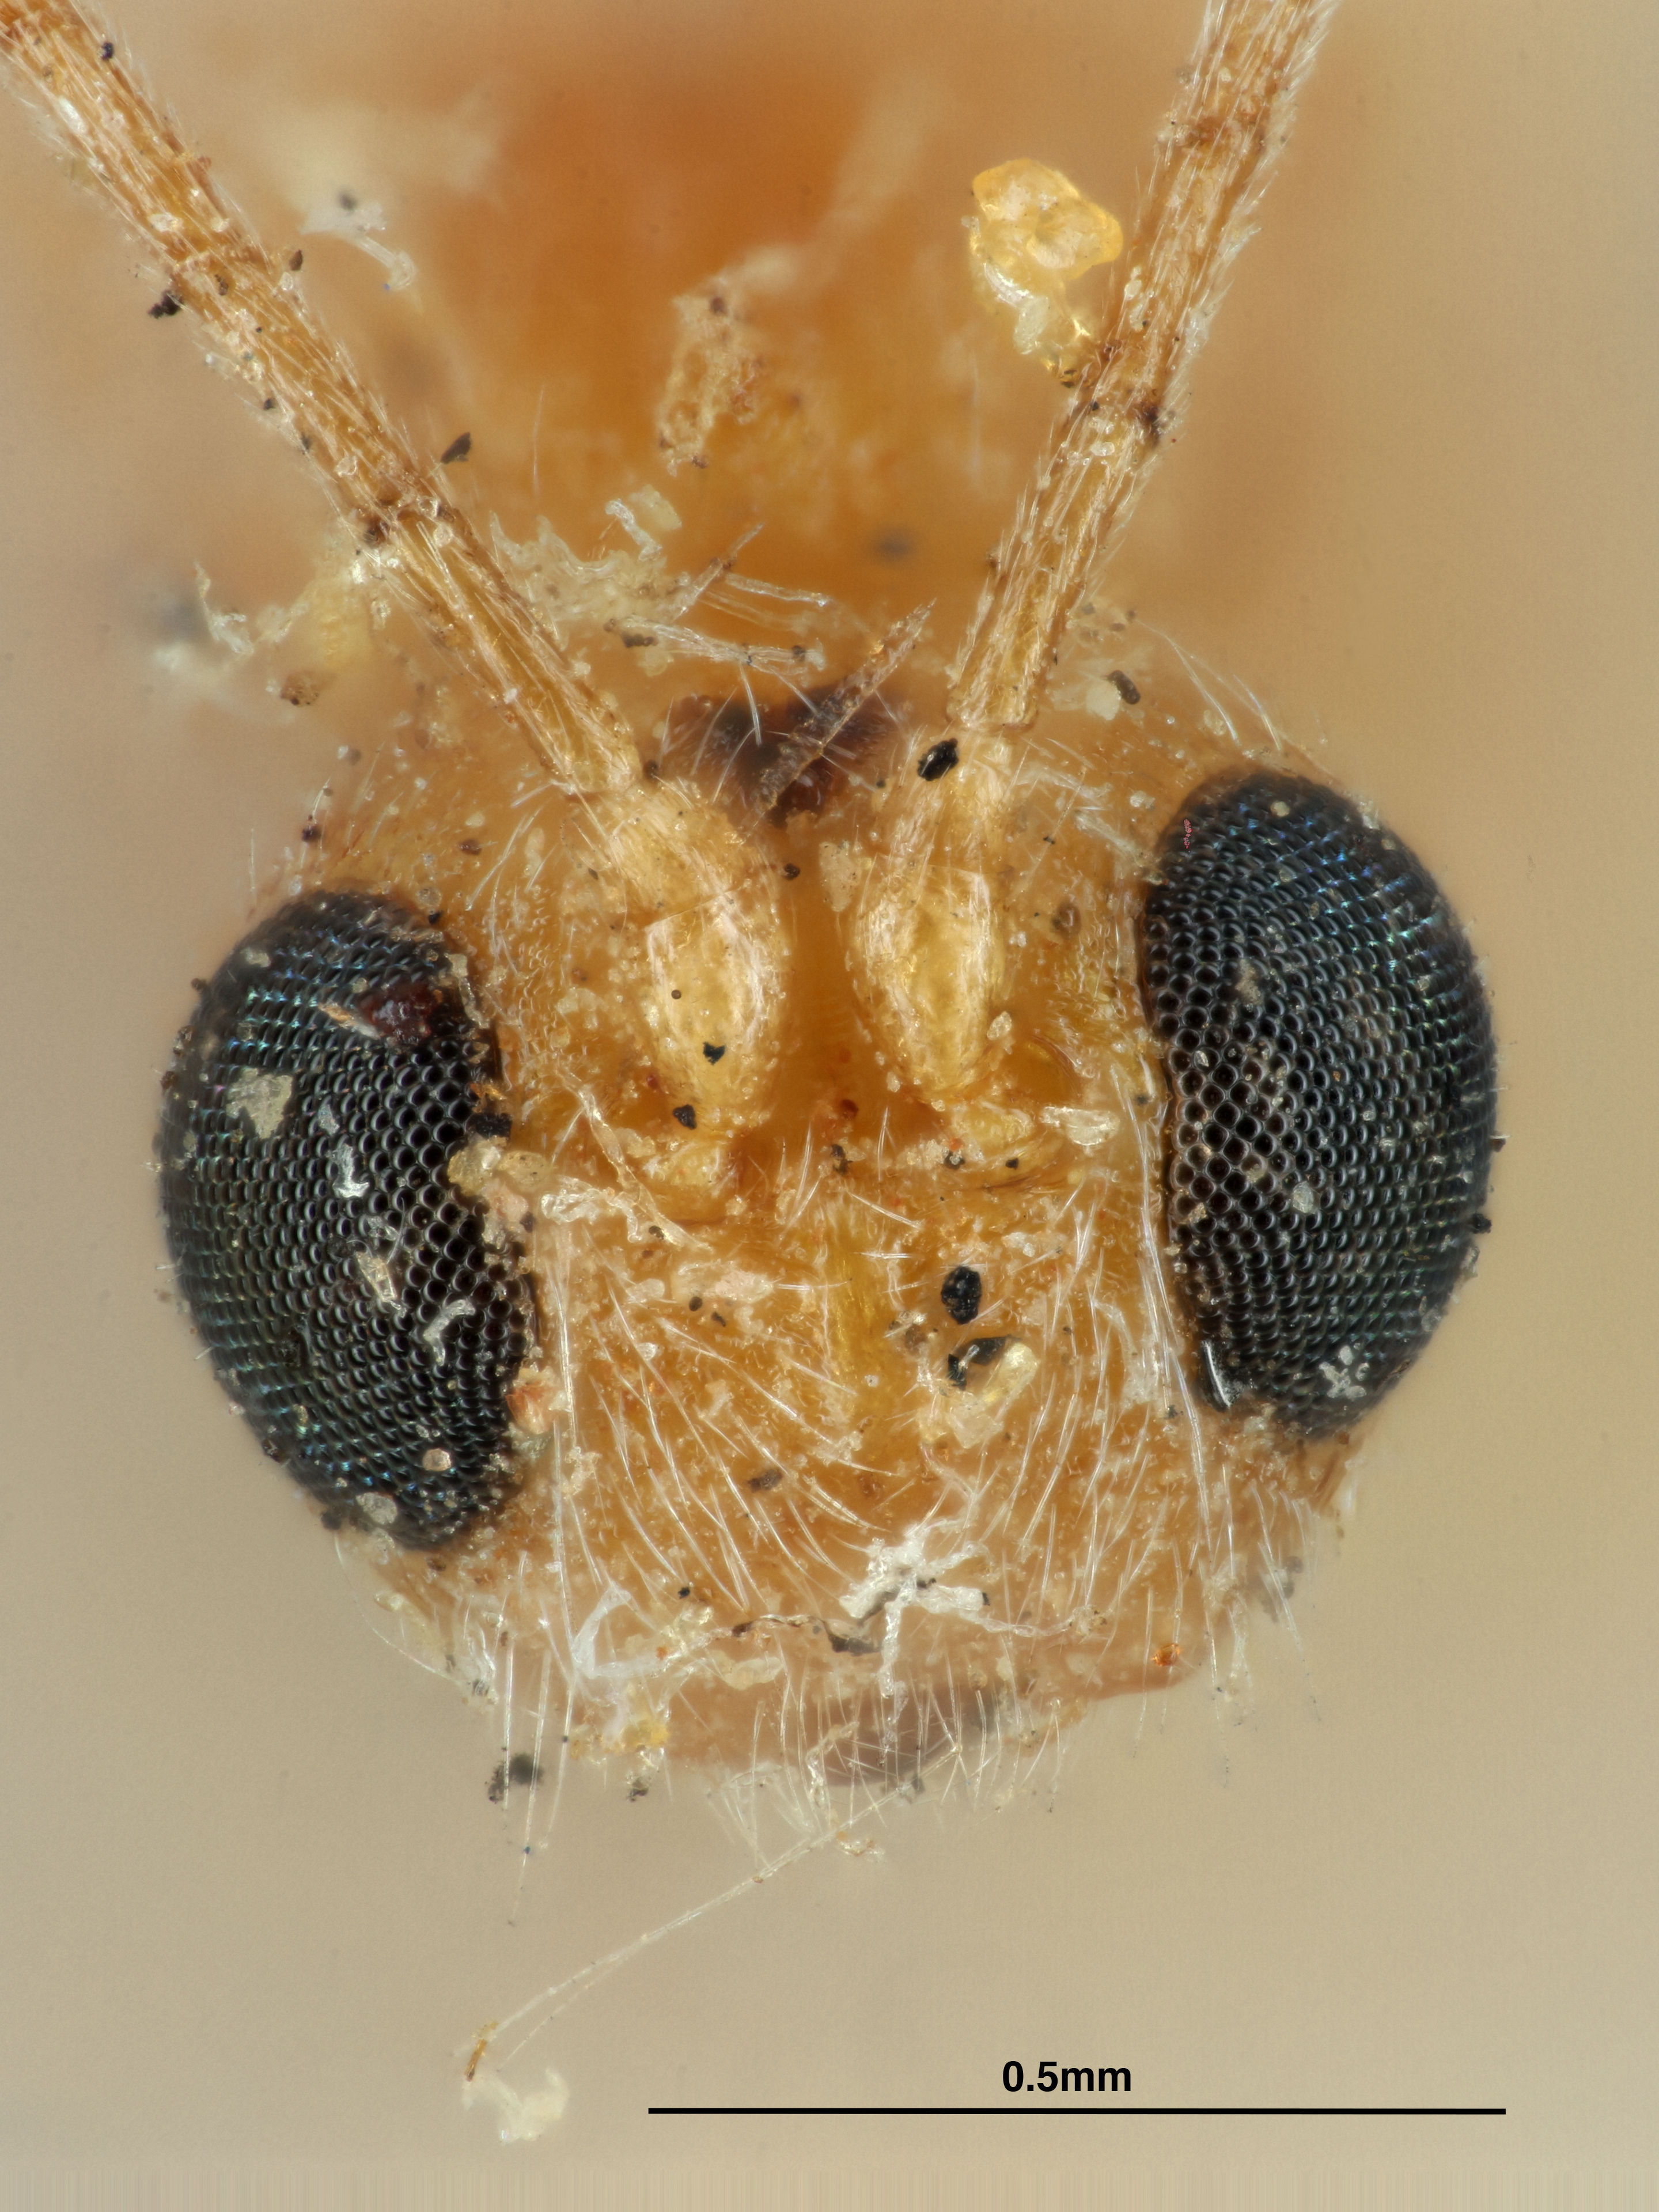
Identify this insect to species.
Bracon arizonensis
